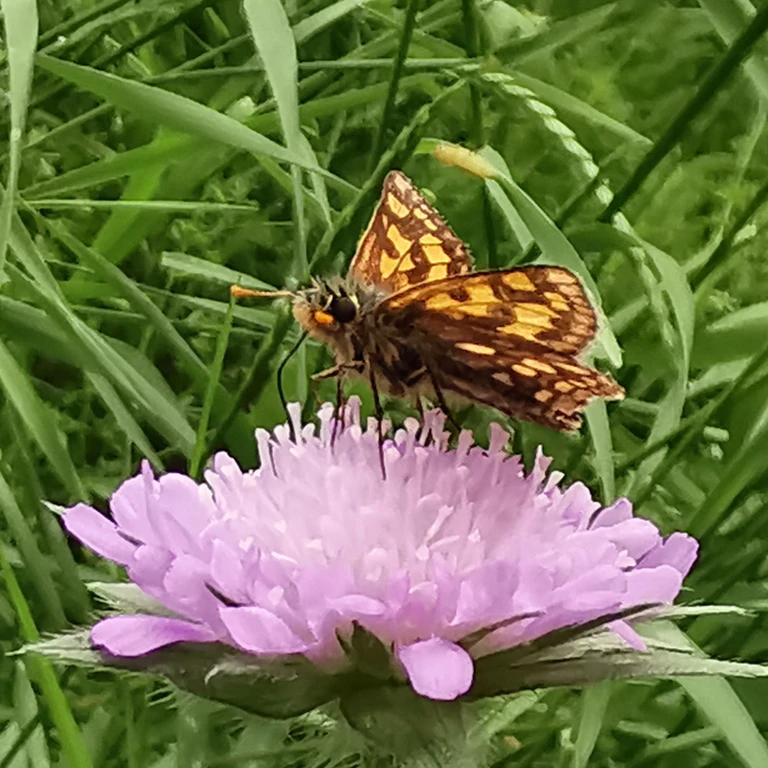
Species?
Carterocephalus palaemon
